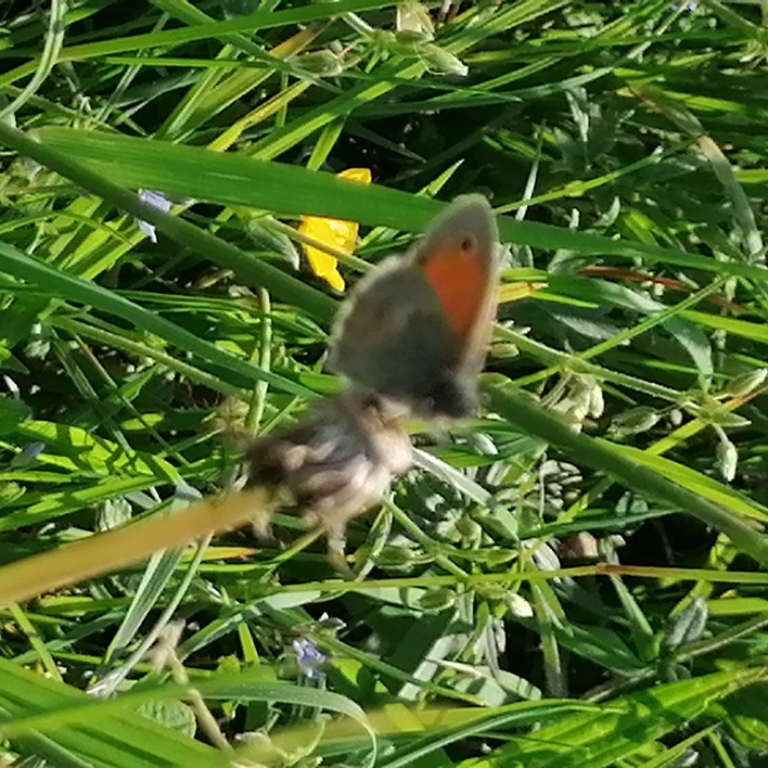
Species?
Coenonympha pamphilus
